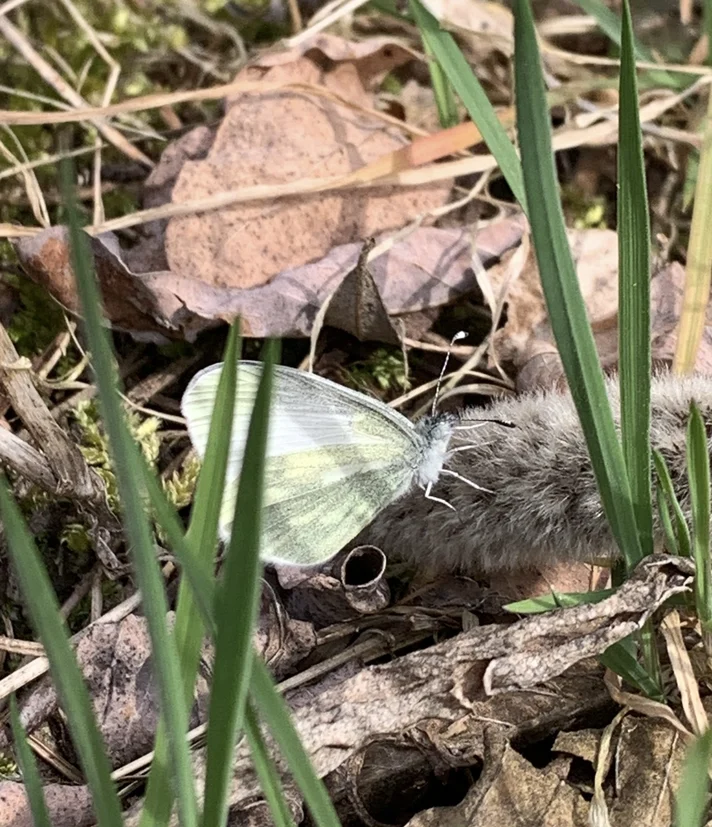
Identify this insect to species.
Leptidea sinapis/juvernica
